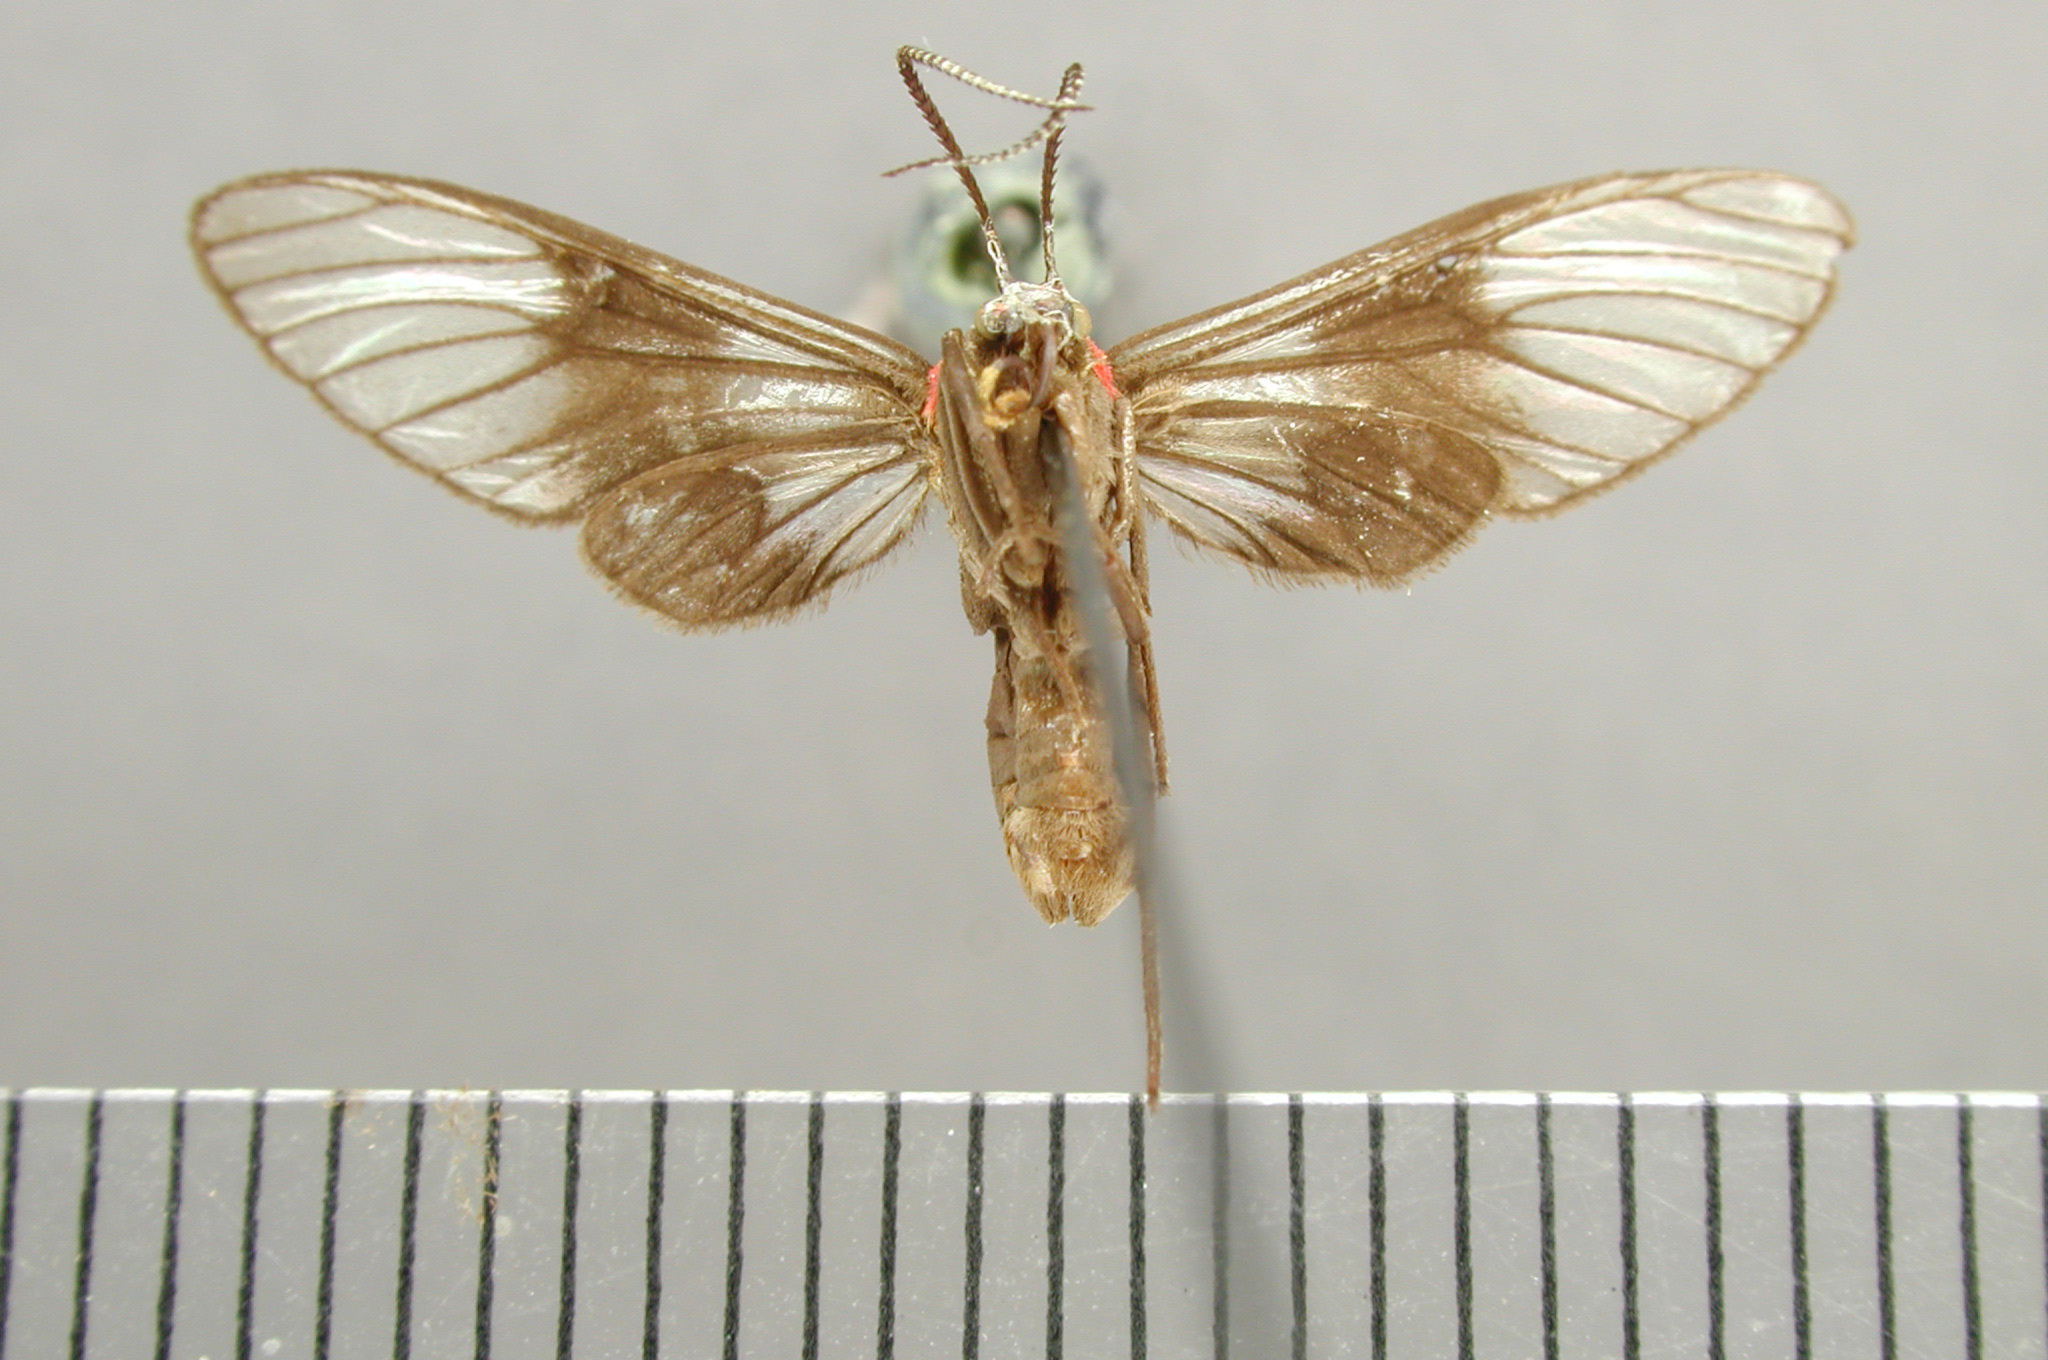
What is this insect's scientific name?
Pseudomya melanthoides
